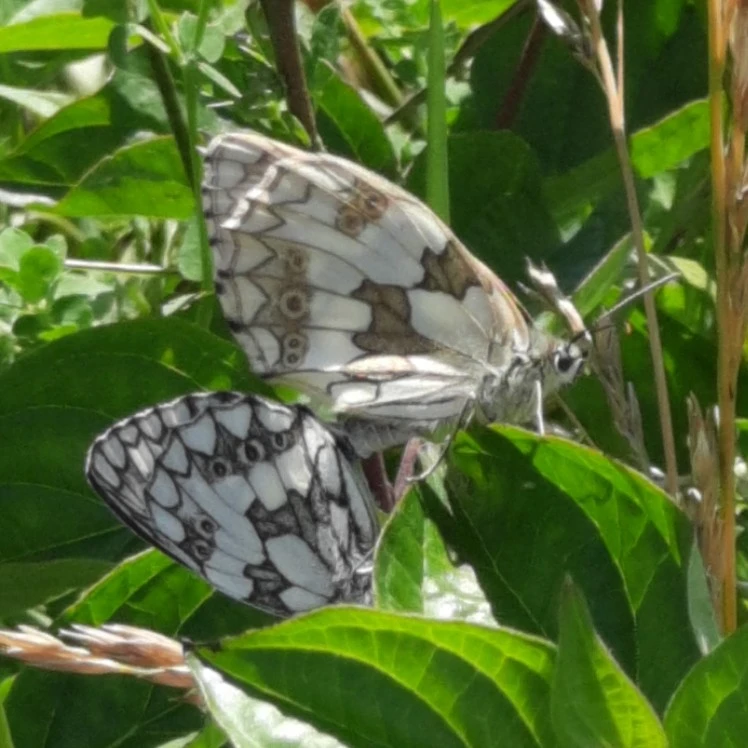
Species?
Melanargia galathea
